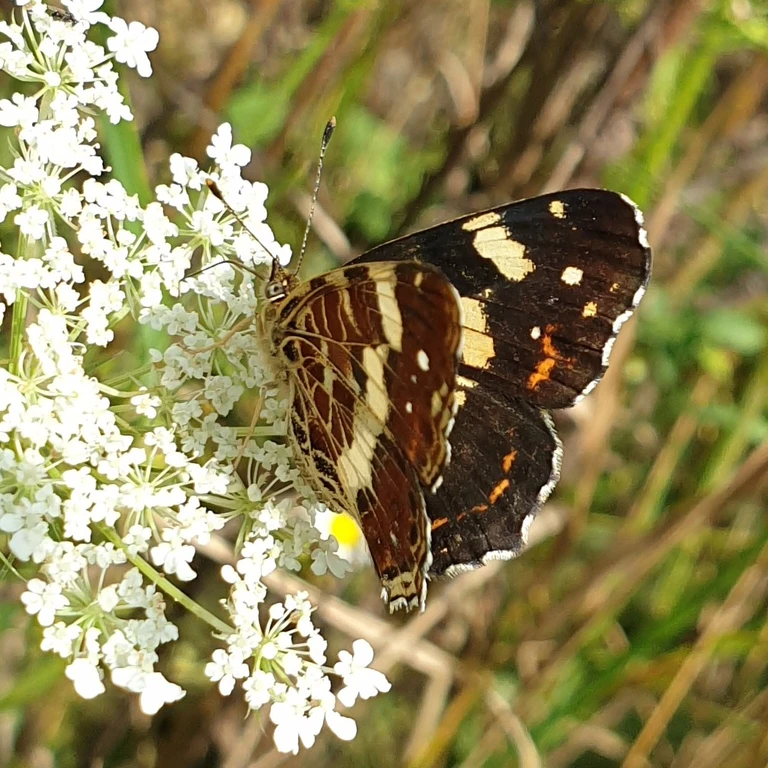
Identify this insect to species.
Araschnia levana
